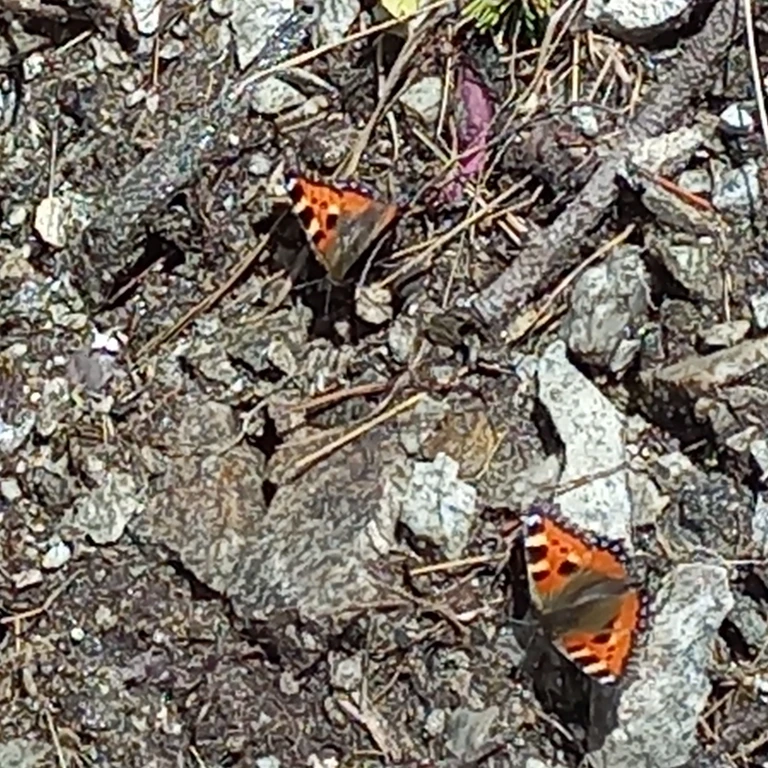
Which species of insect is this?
Aglais urticae
